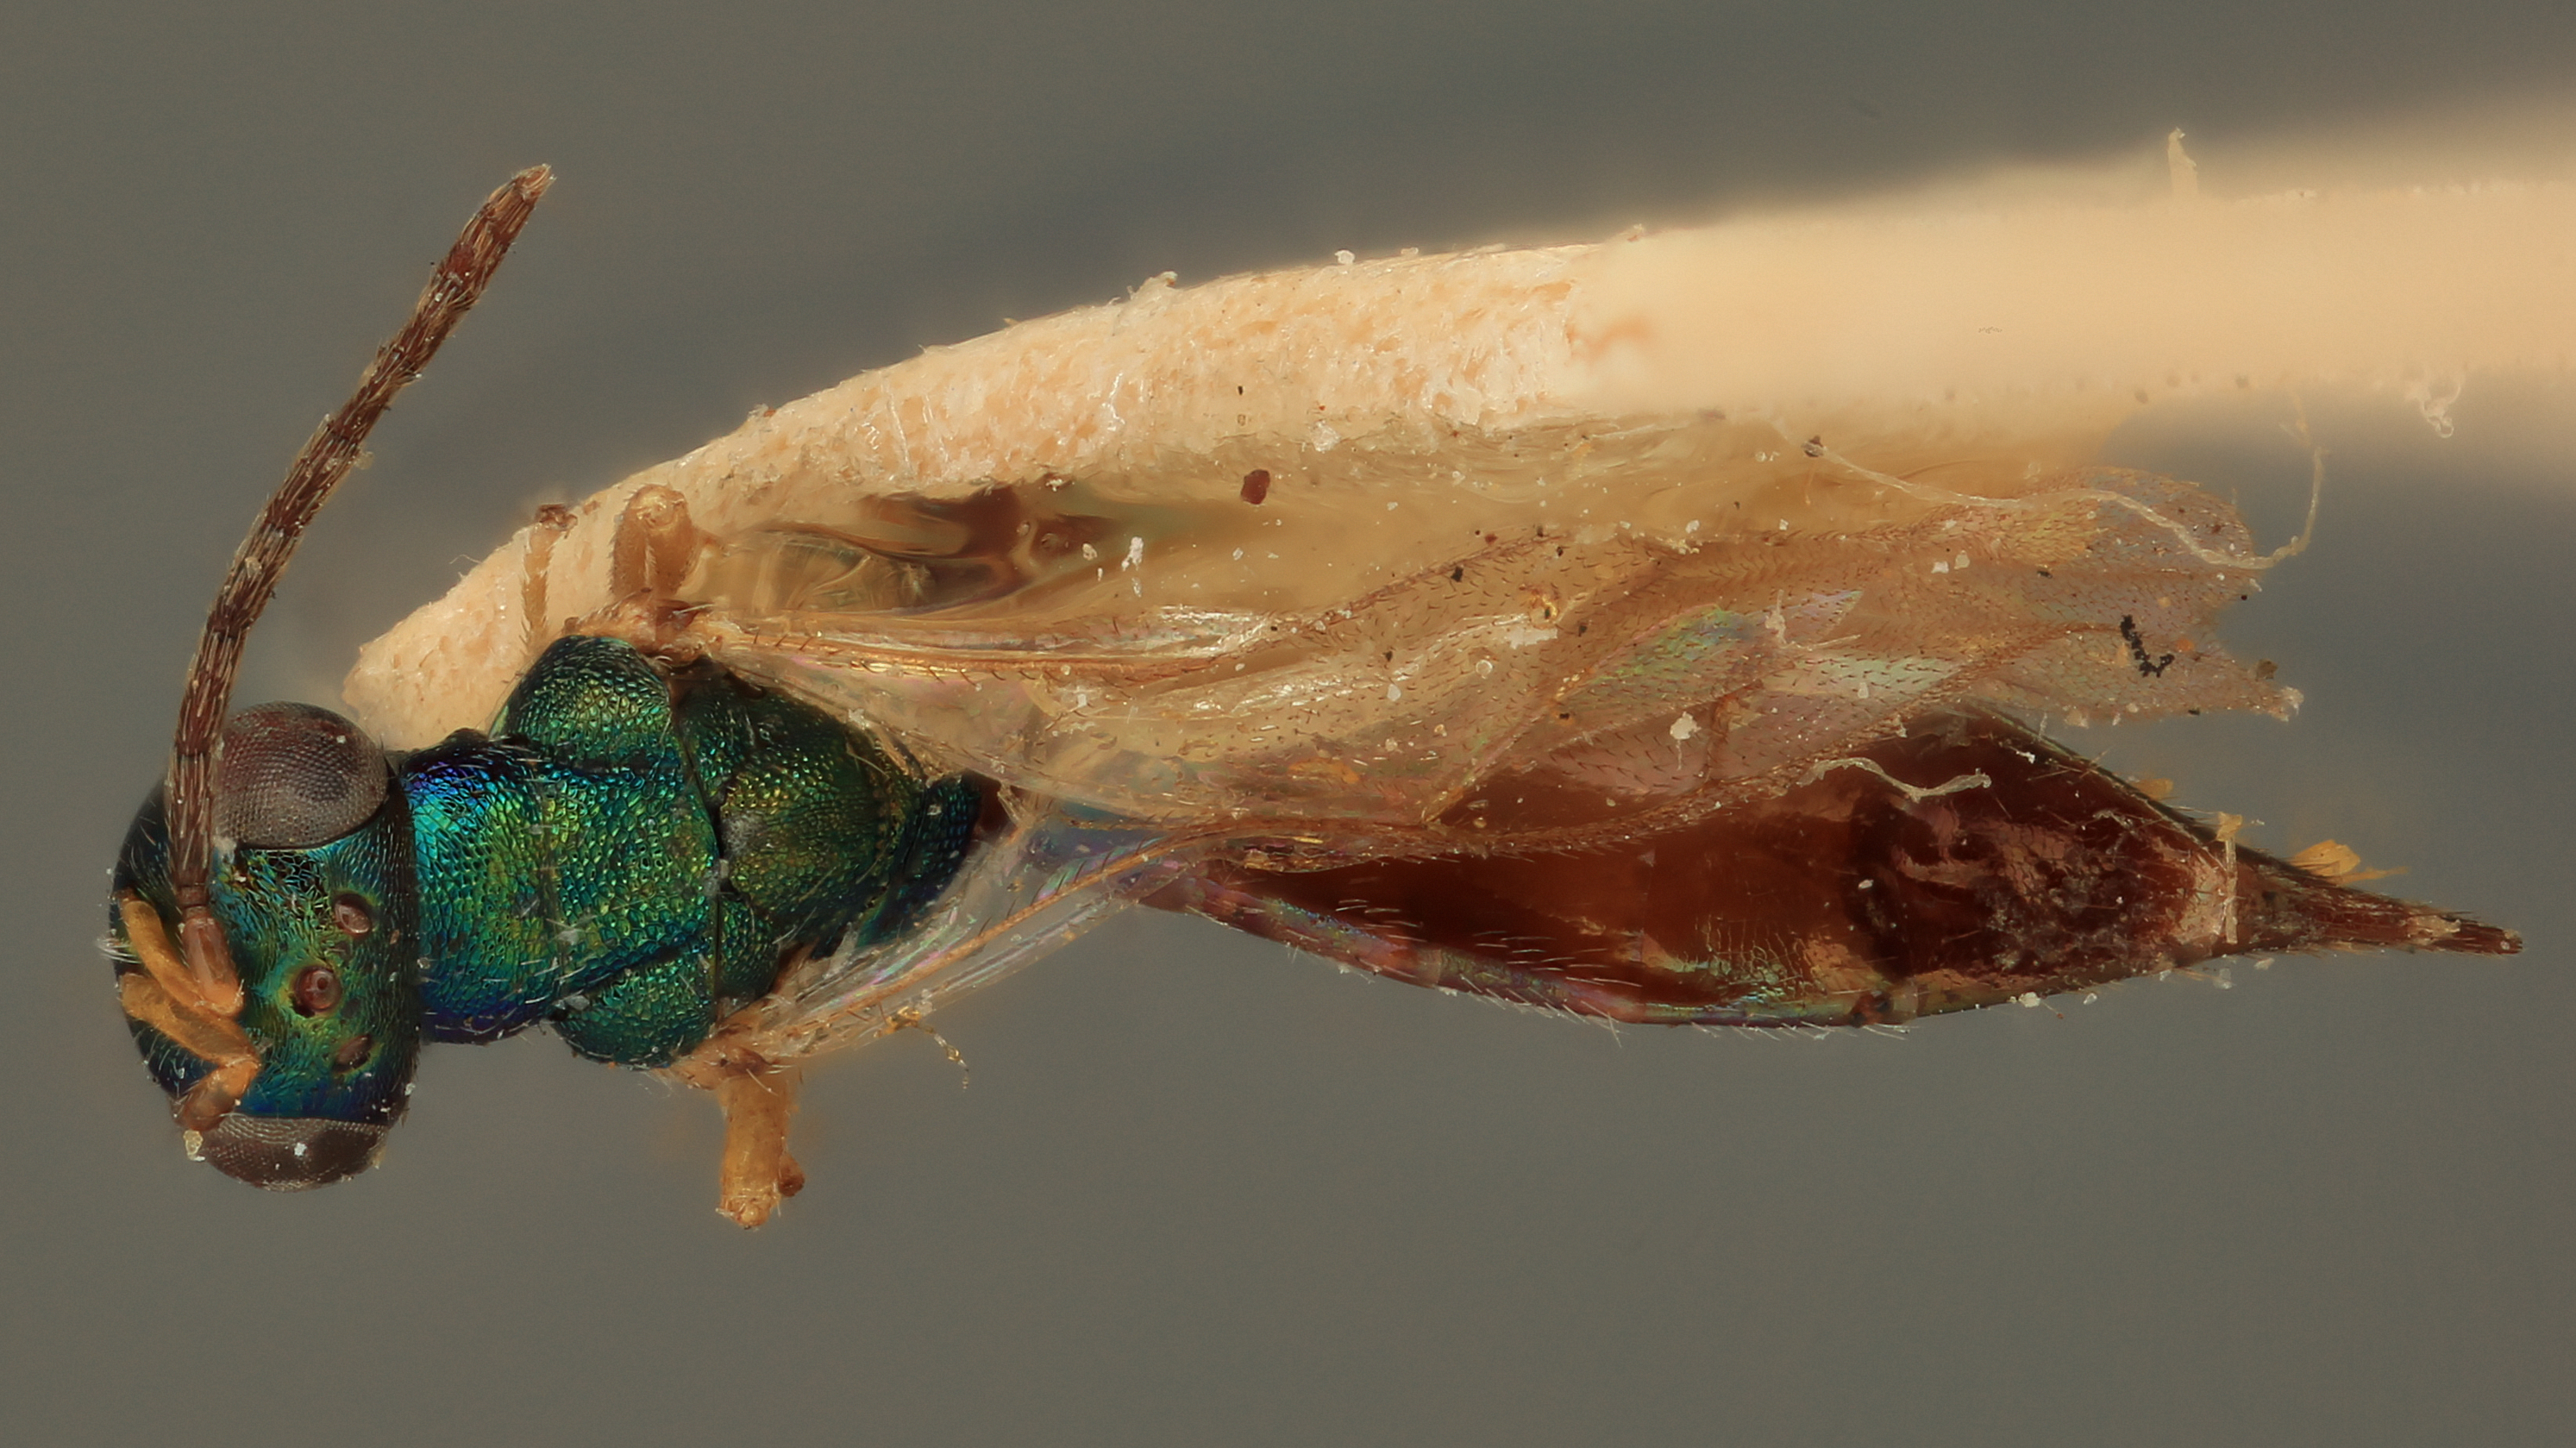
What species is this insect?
Trigonoderus algonoquina
